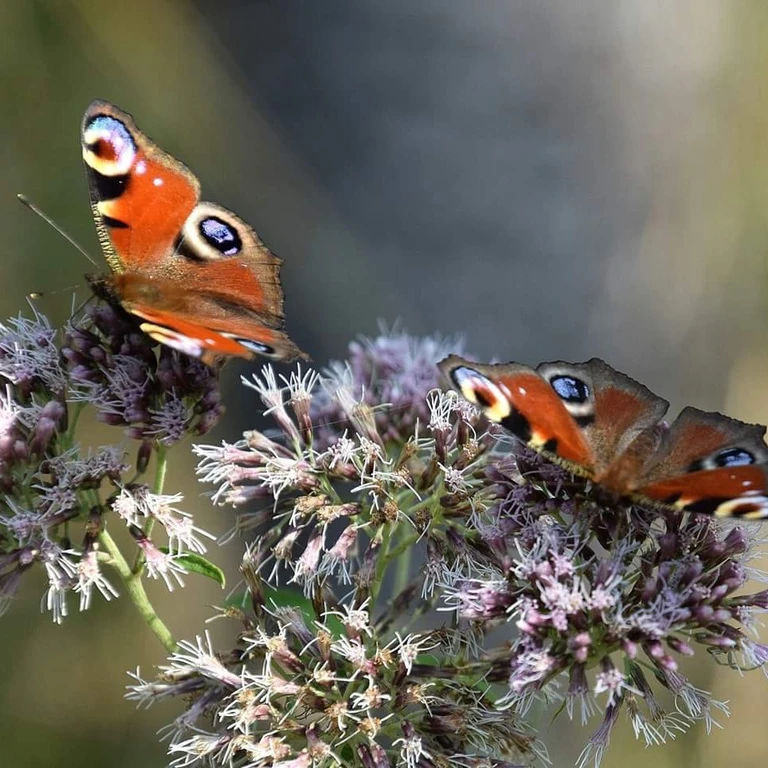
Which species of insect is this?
Aglais io
